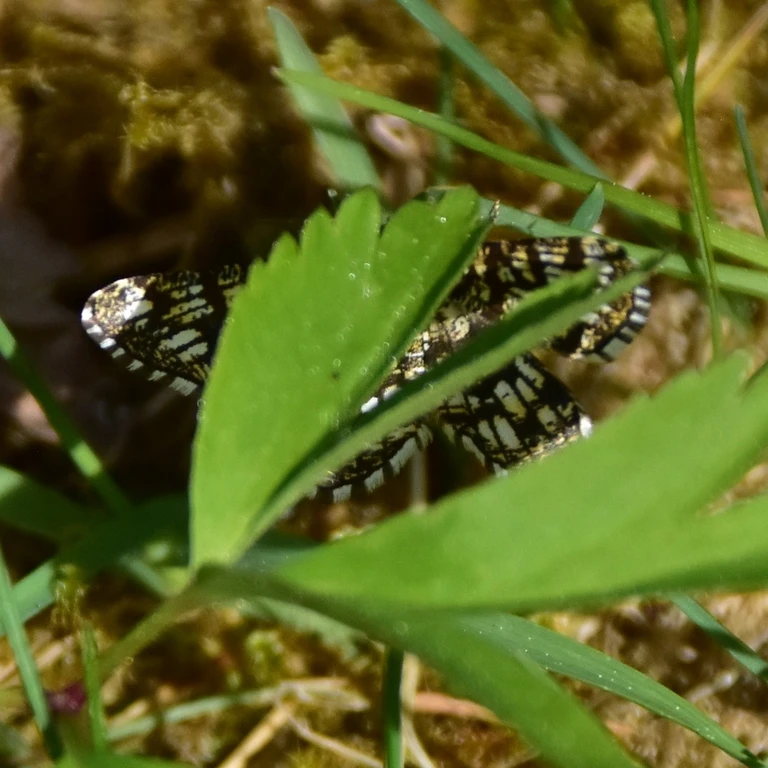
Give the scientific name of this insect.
Chiasmia clathrata
